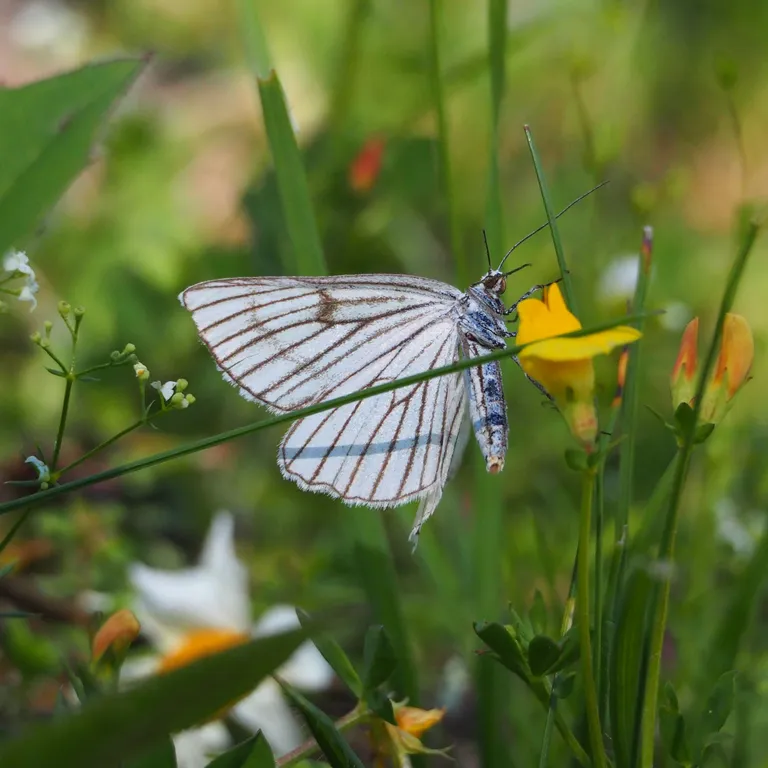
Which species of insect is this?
Siona lineata
